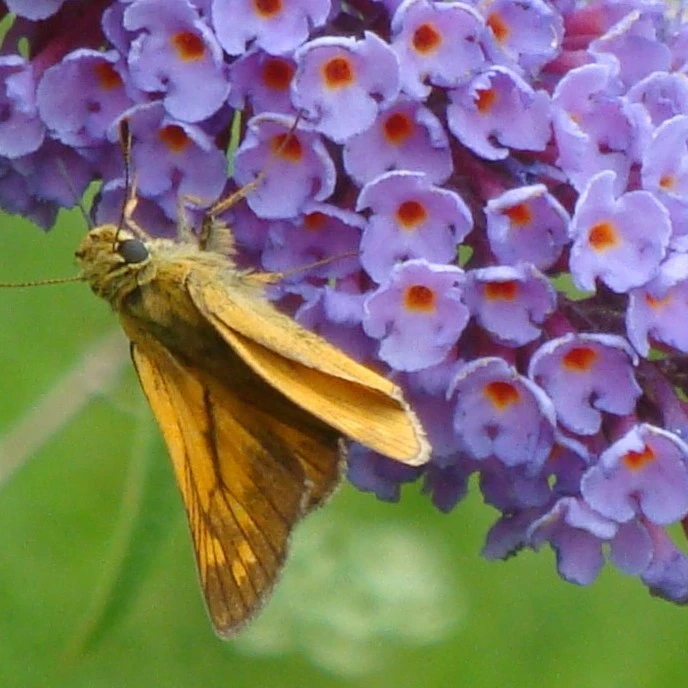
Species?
Ochlodes sylvanus (also Ochlodes venata)
